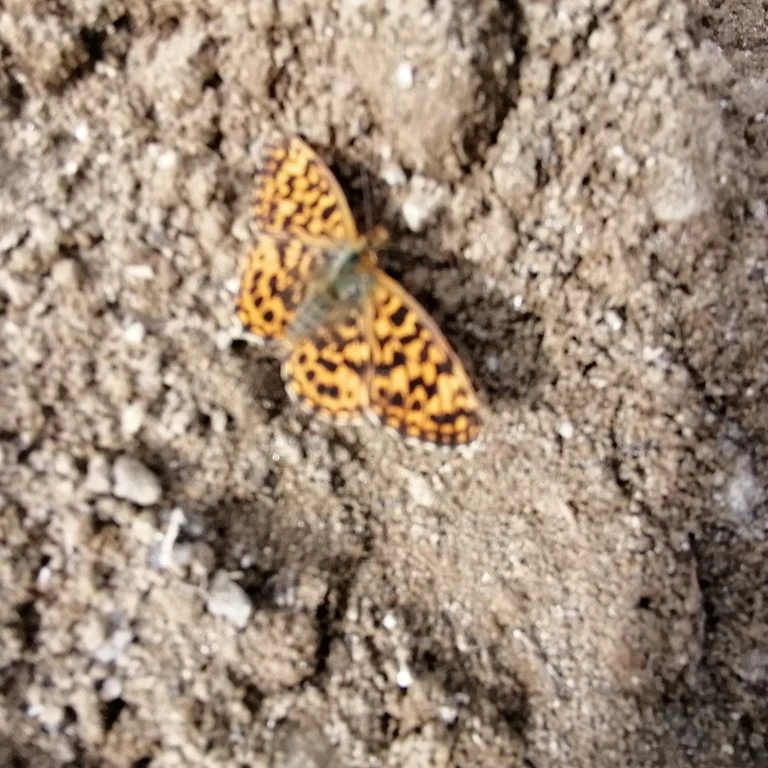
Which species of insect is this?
Boloria dia
